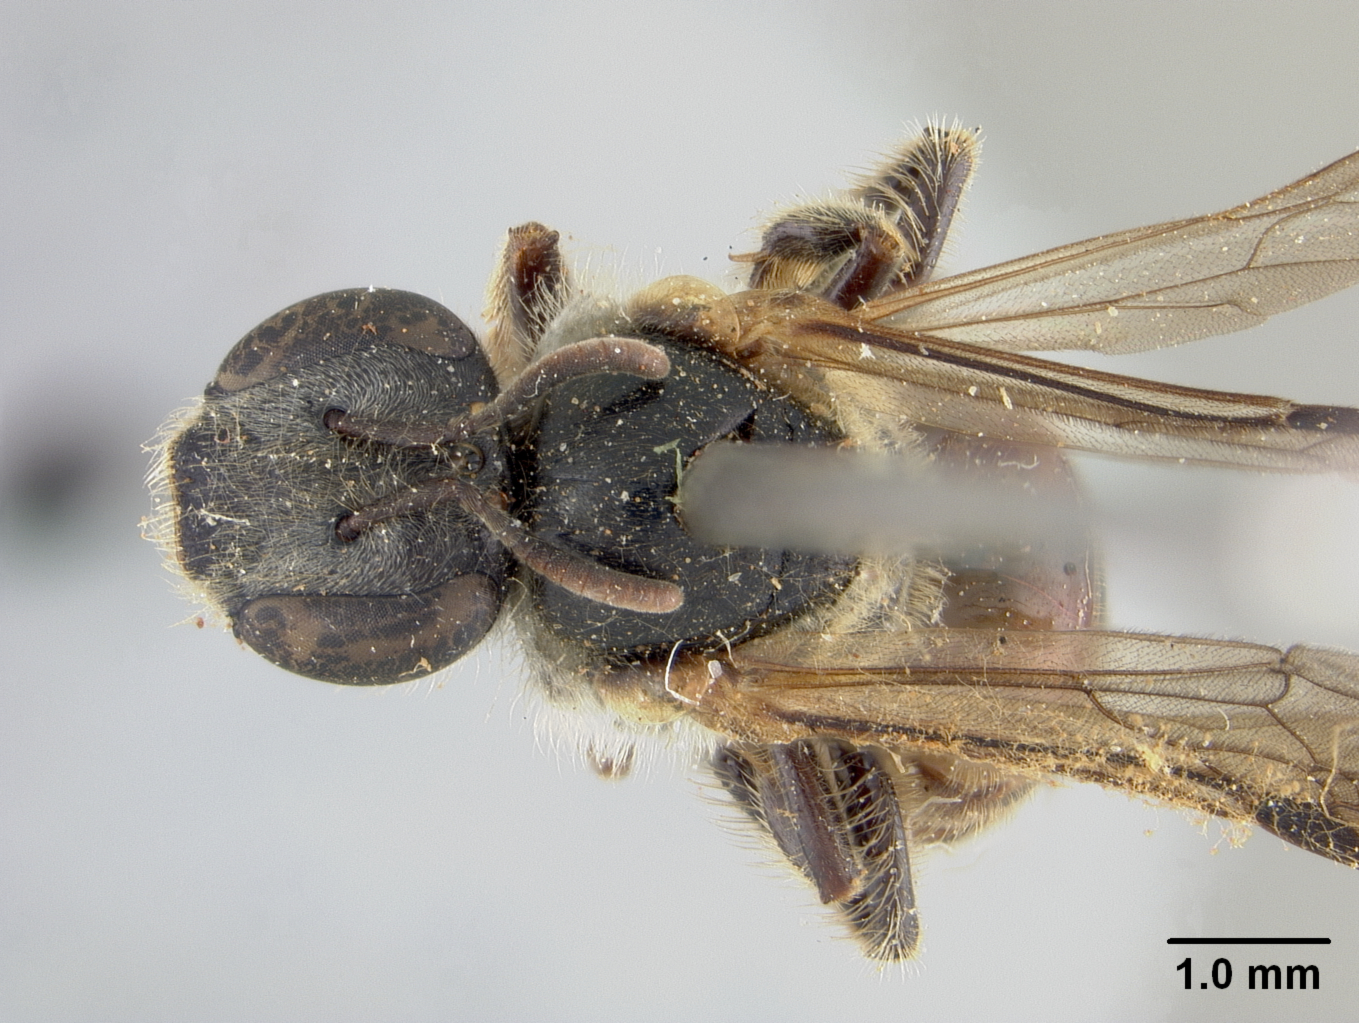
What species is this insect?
Nomia chalcea
